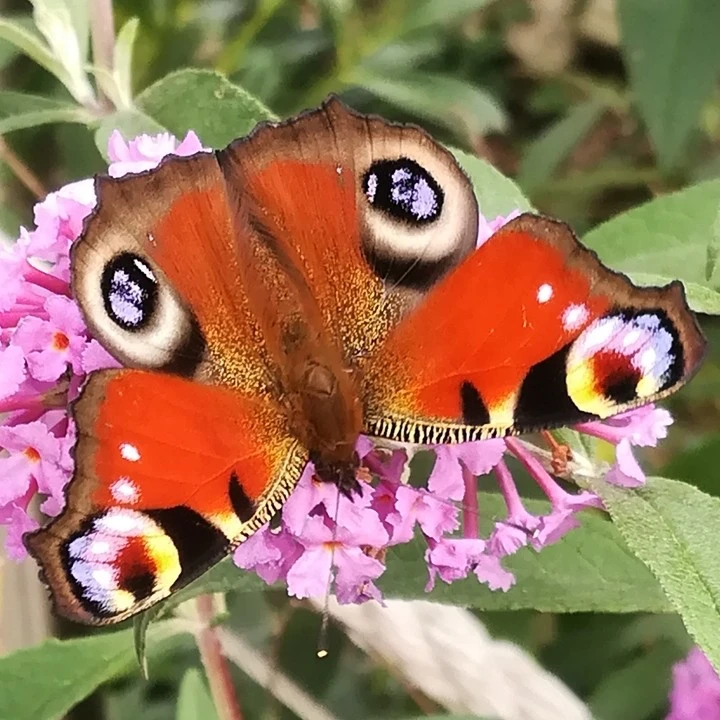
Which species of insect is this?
Aglais io
